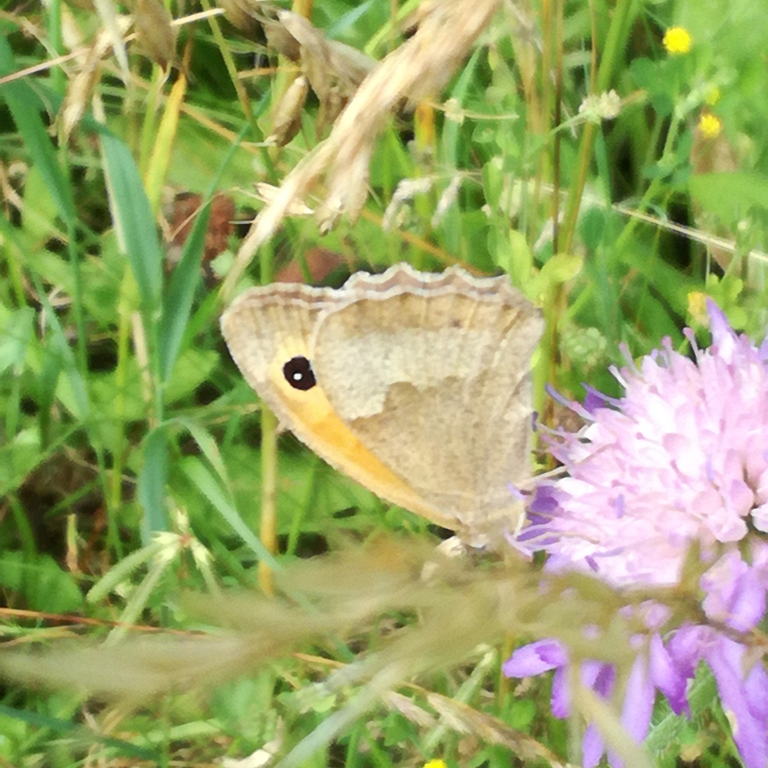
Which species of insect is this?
Maniola jurtina
